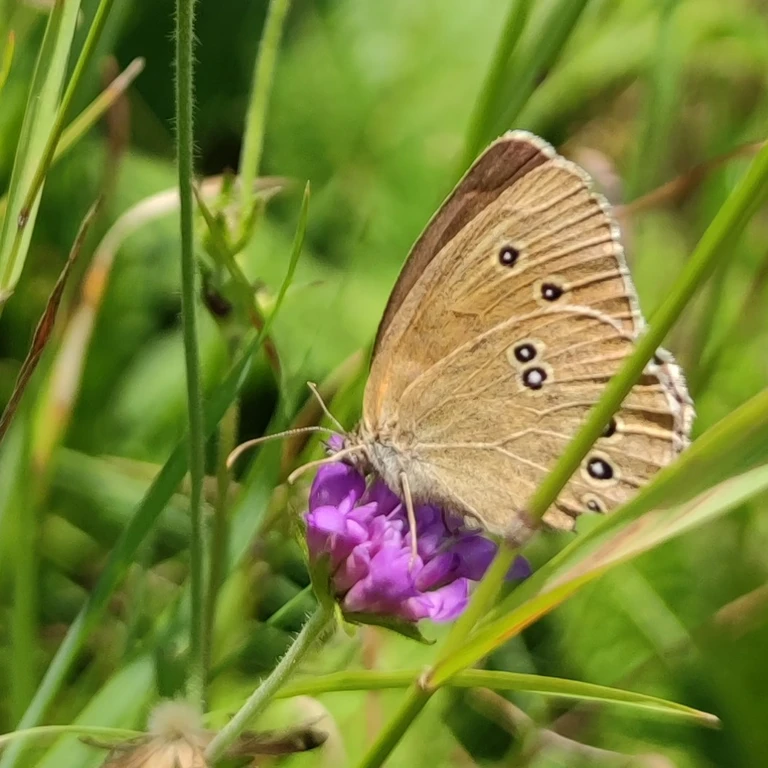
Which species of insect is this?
Aphantopus hyperantus
